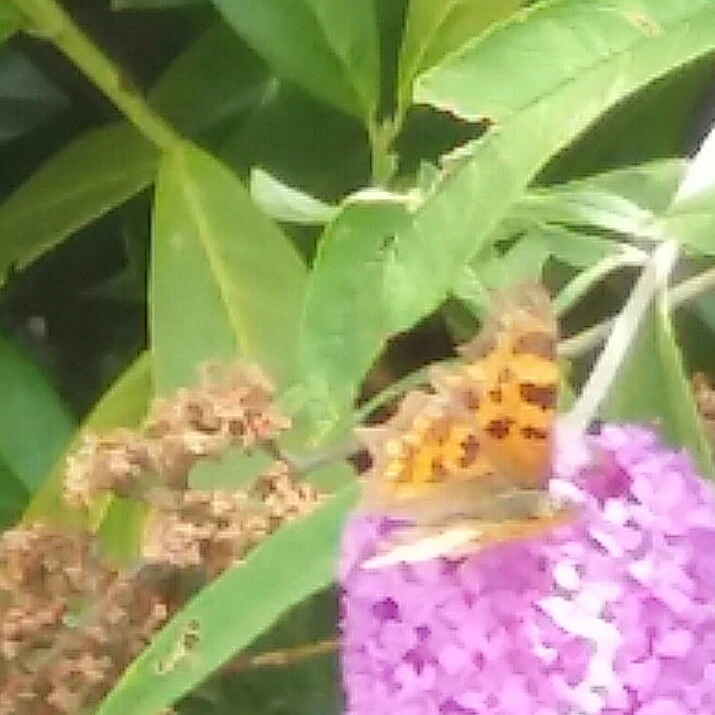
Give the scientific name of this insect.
Polygonia c-album
